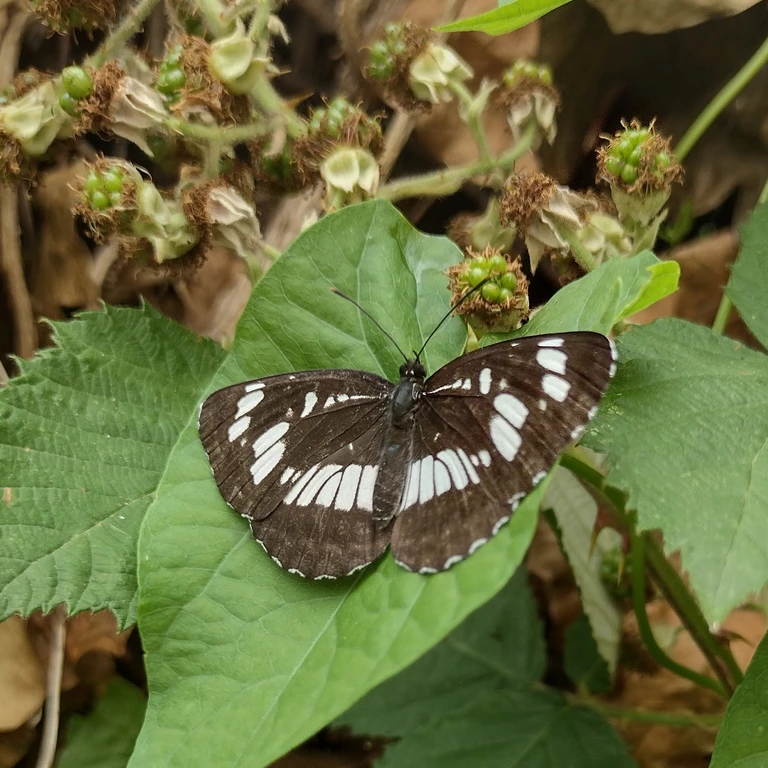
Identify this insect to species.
Neptis rivularis
